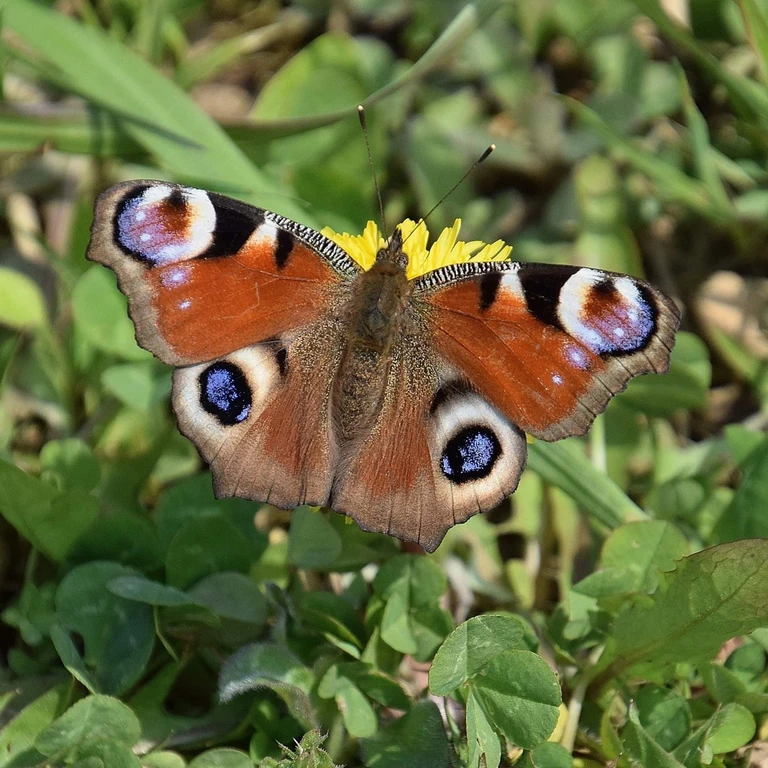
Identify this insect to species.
Aglais io
